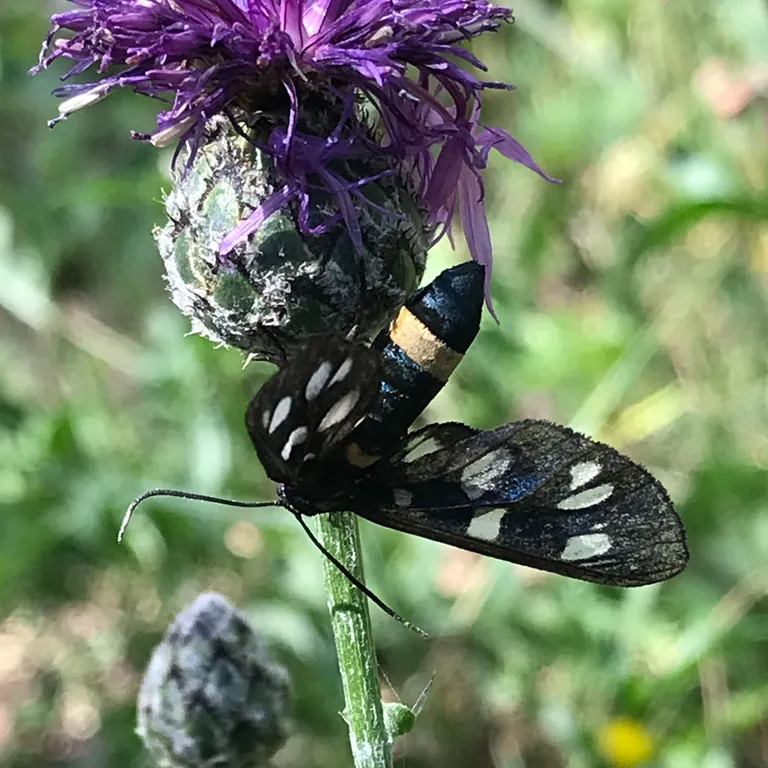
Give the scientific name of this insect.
Amata phegea
